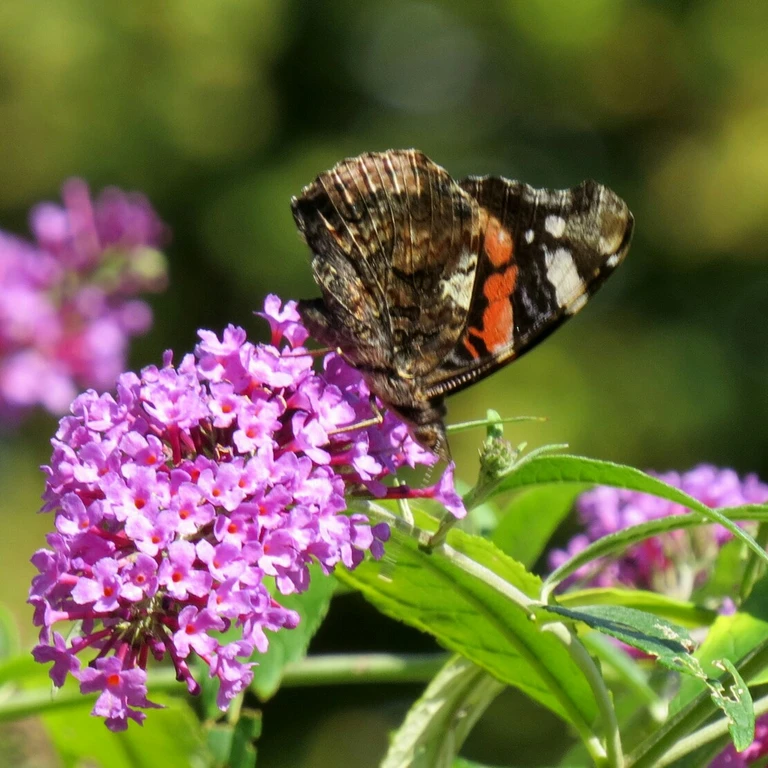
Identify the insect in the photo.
Vanessa atalanta
